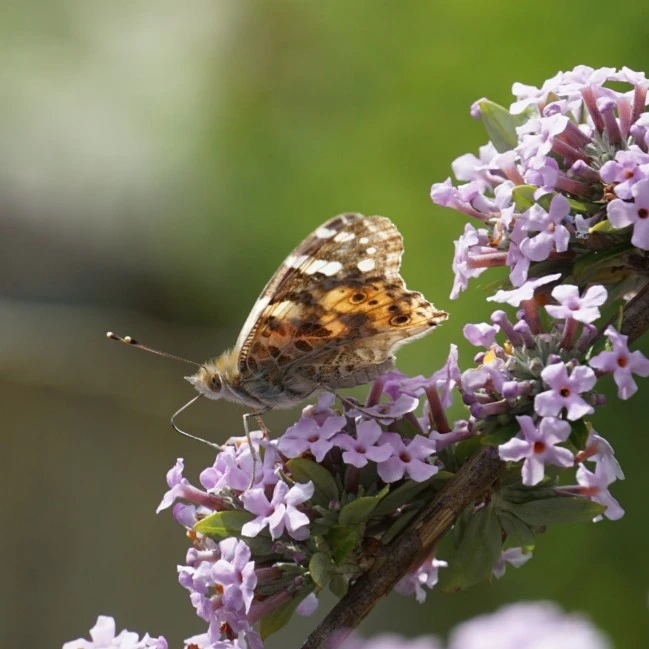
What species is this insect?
Vanessa cardui
